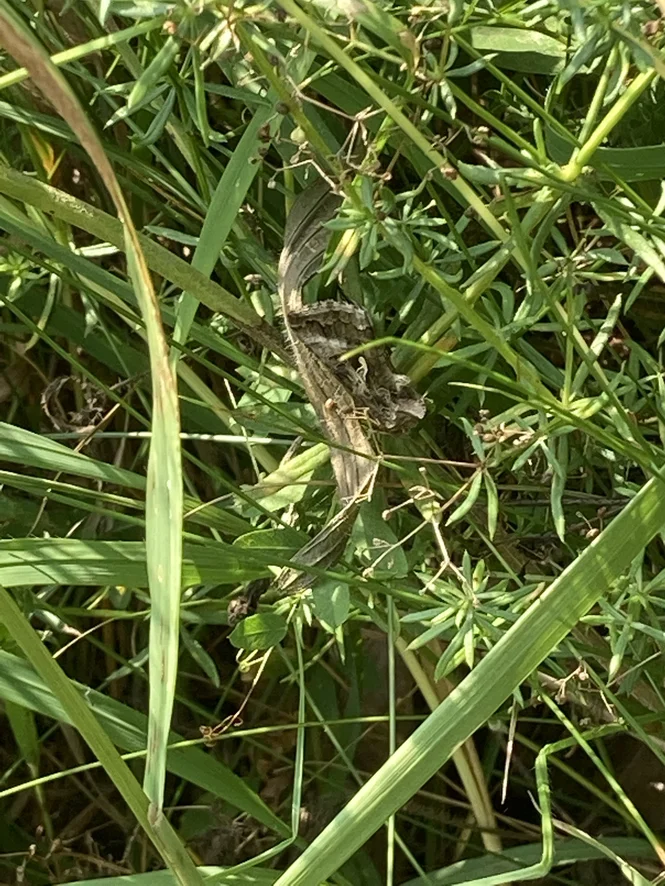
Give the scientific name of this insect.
Autographa gamma
